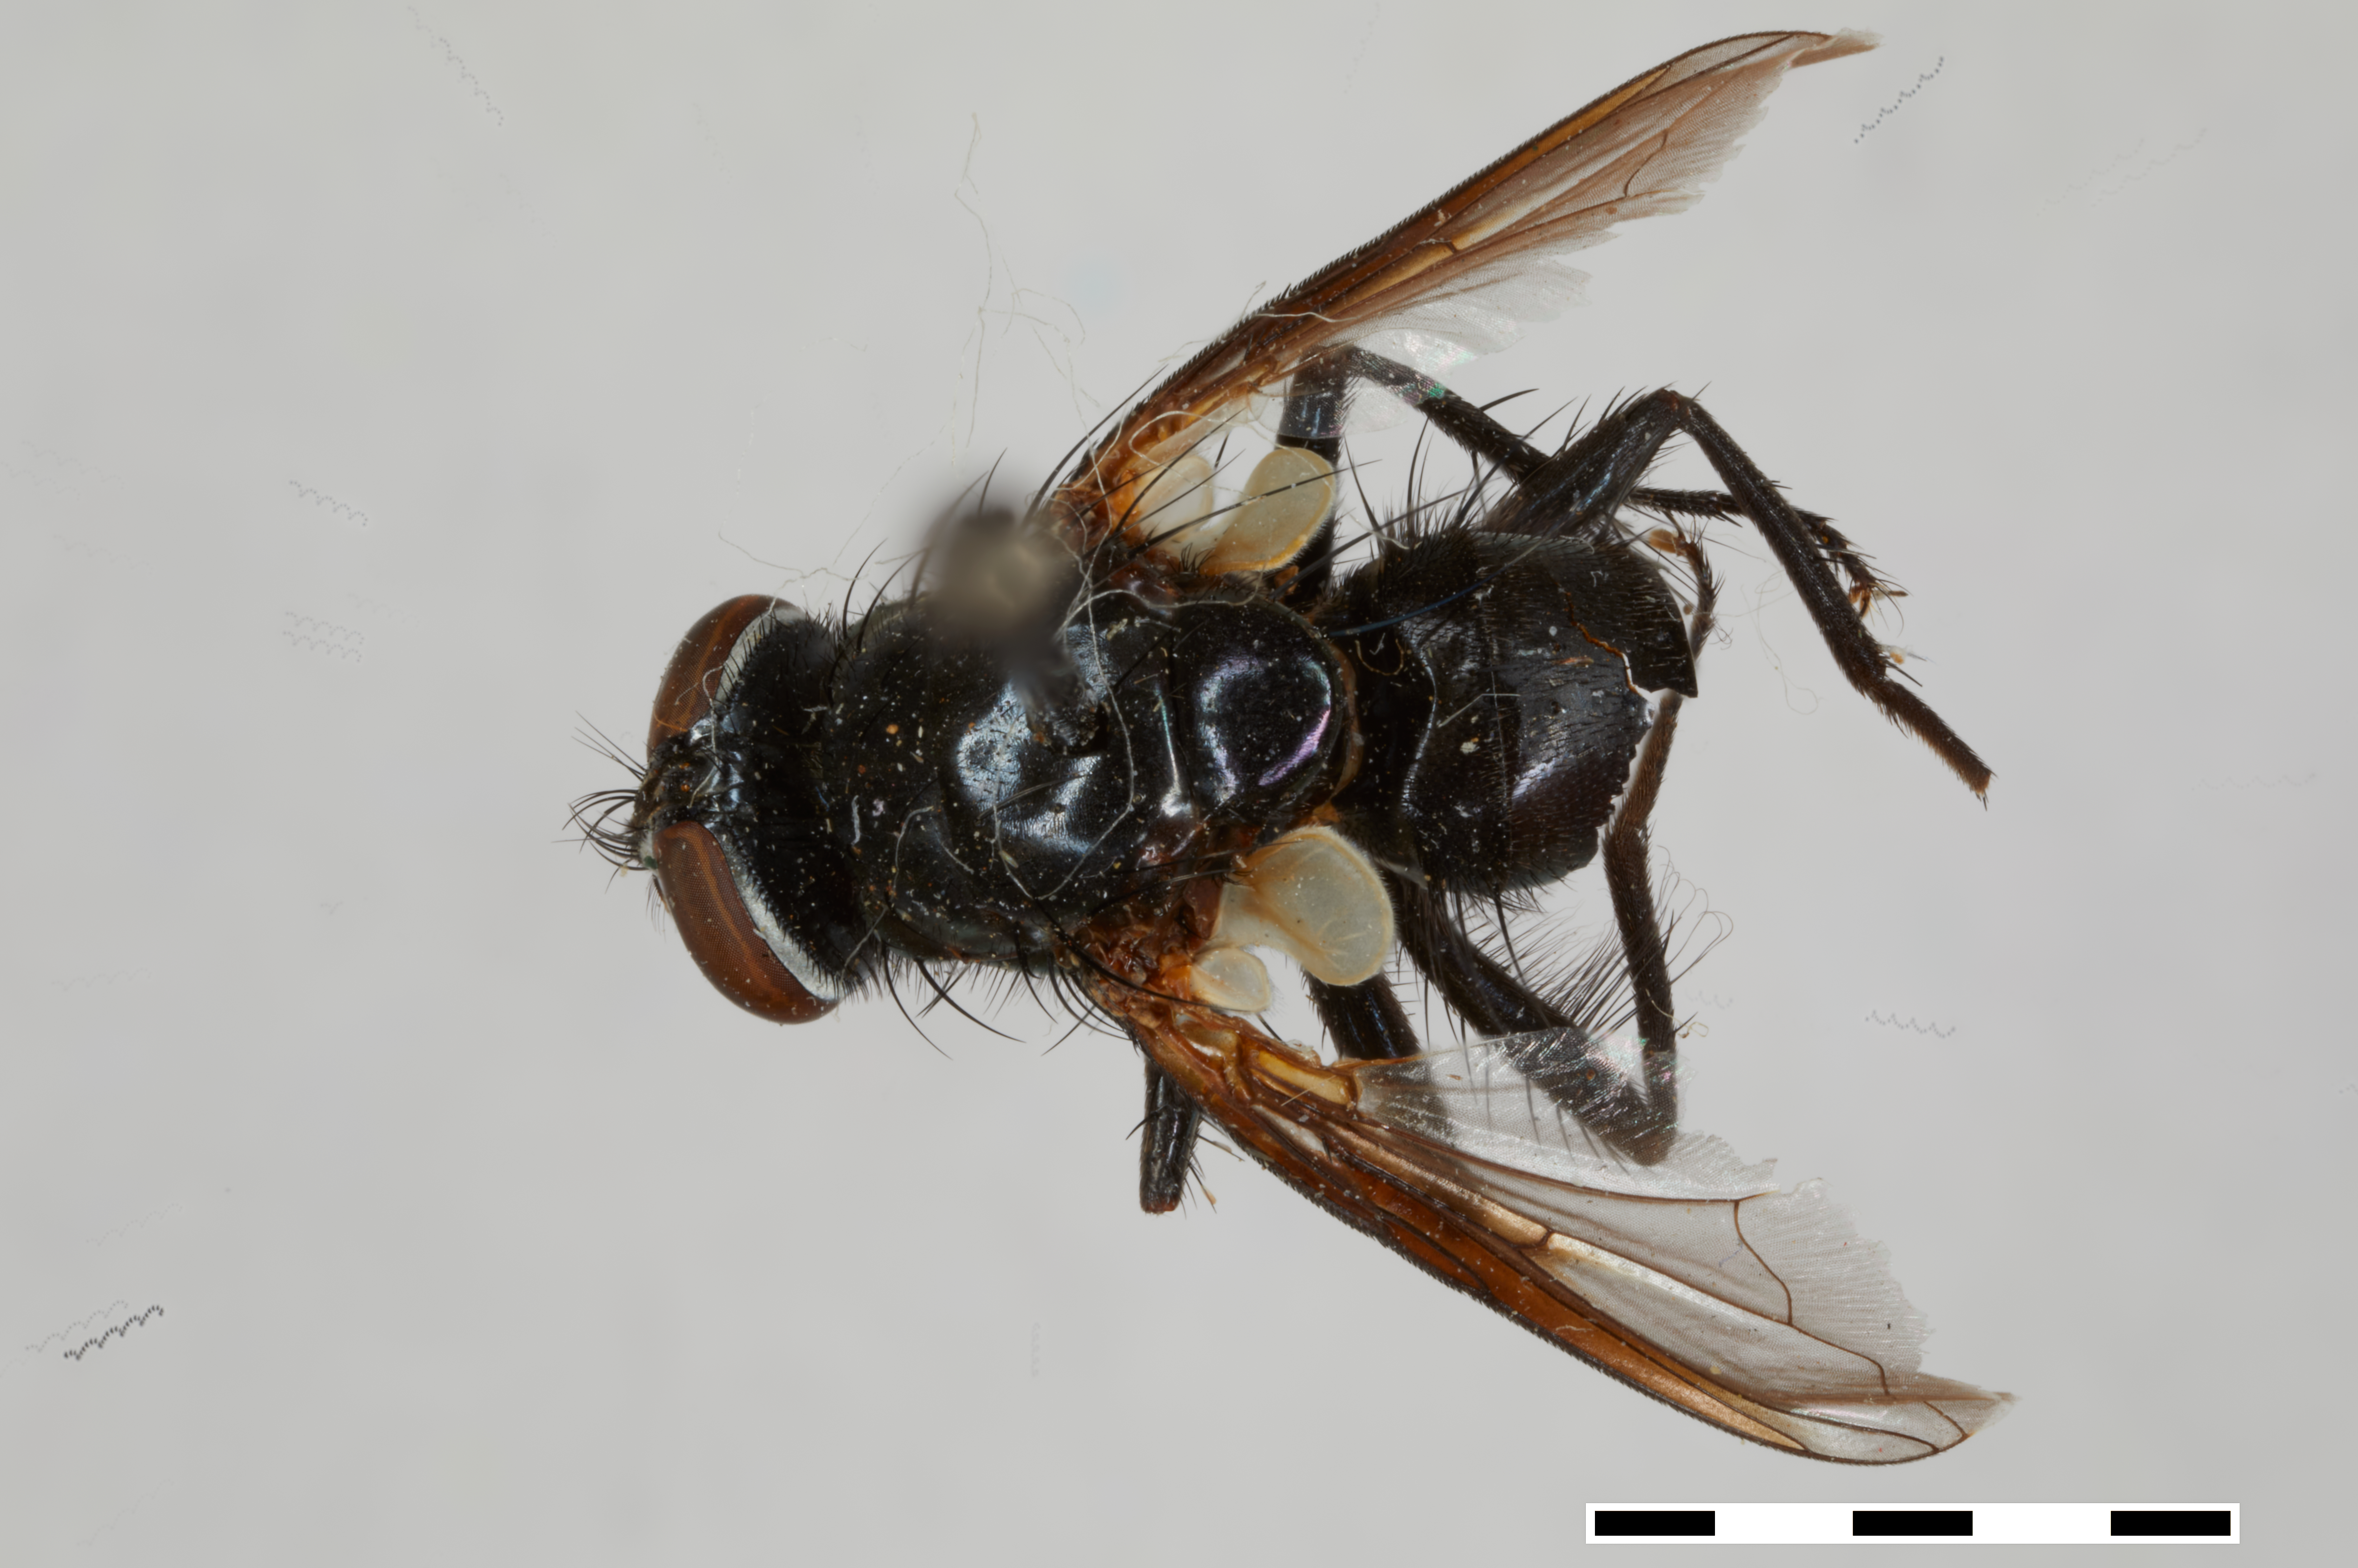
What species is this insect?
Dyscritomyia nigerrima
